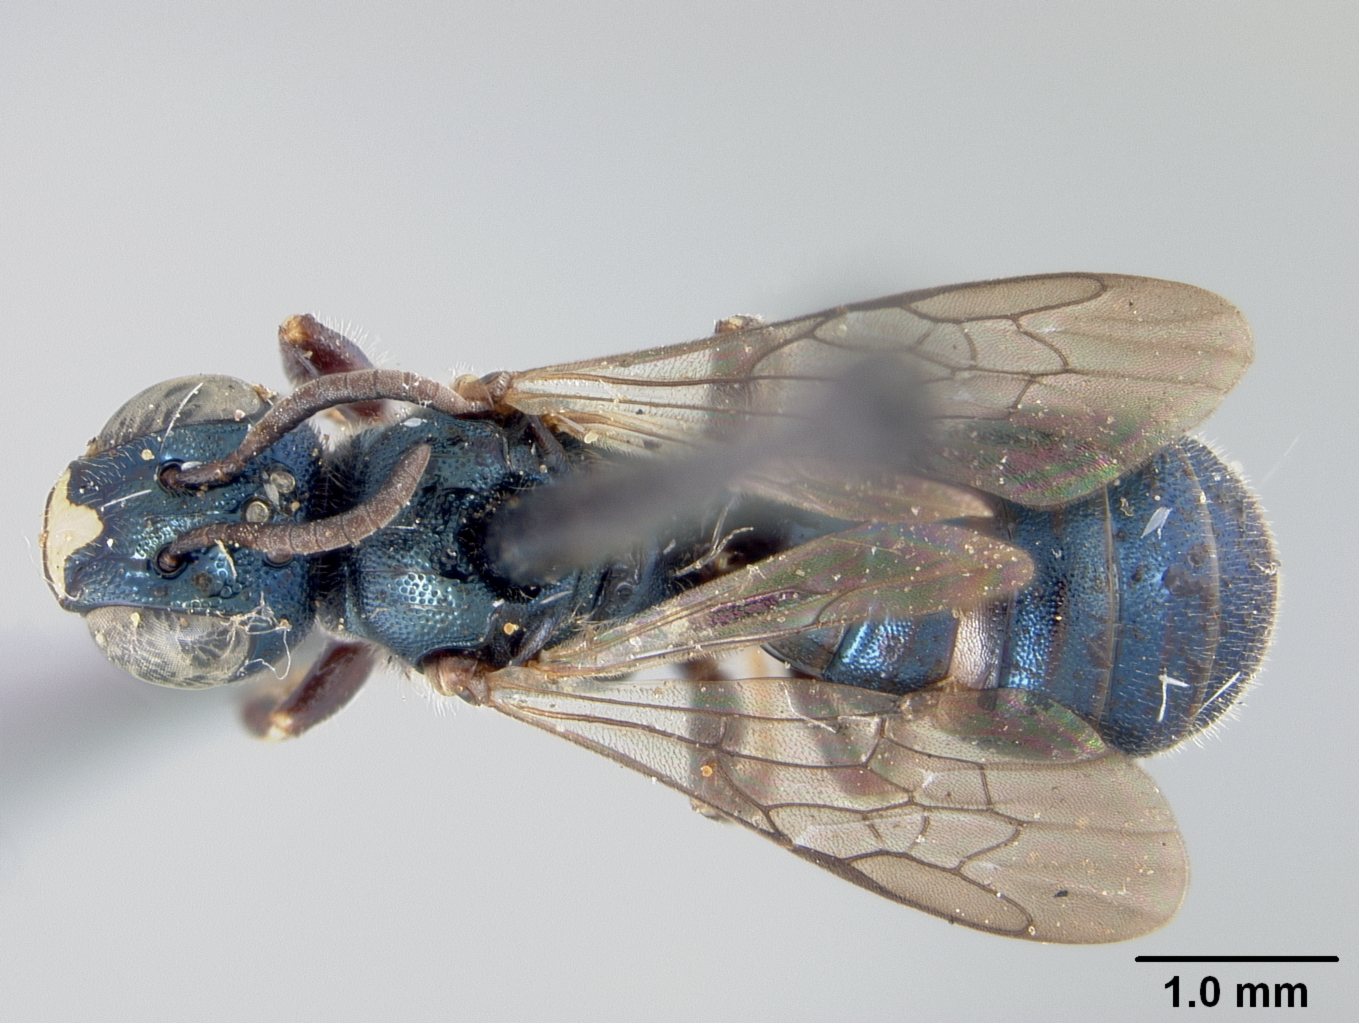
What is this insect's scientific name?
Ceratina dupla
